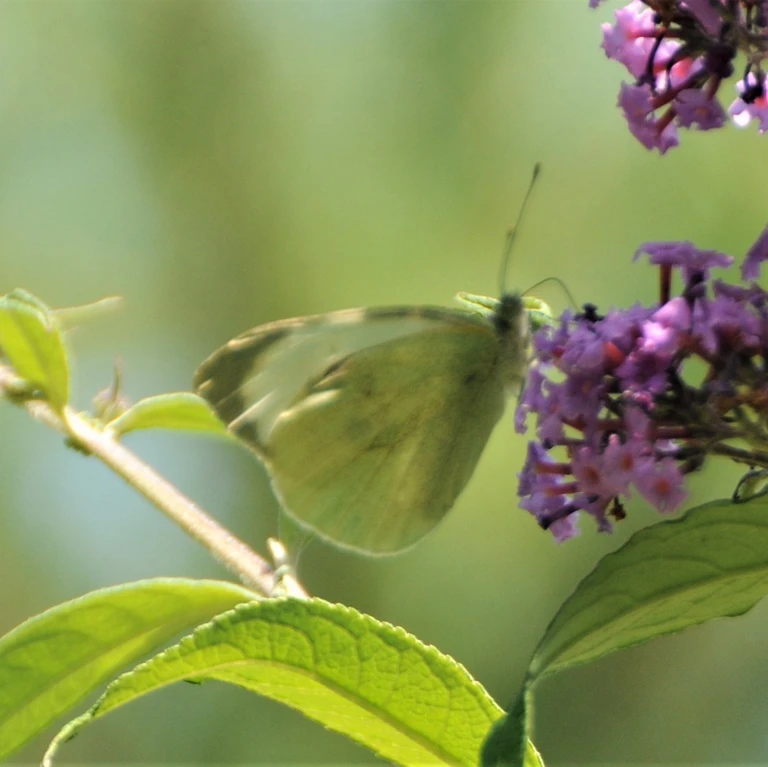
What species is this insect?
Pieris brassicae
